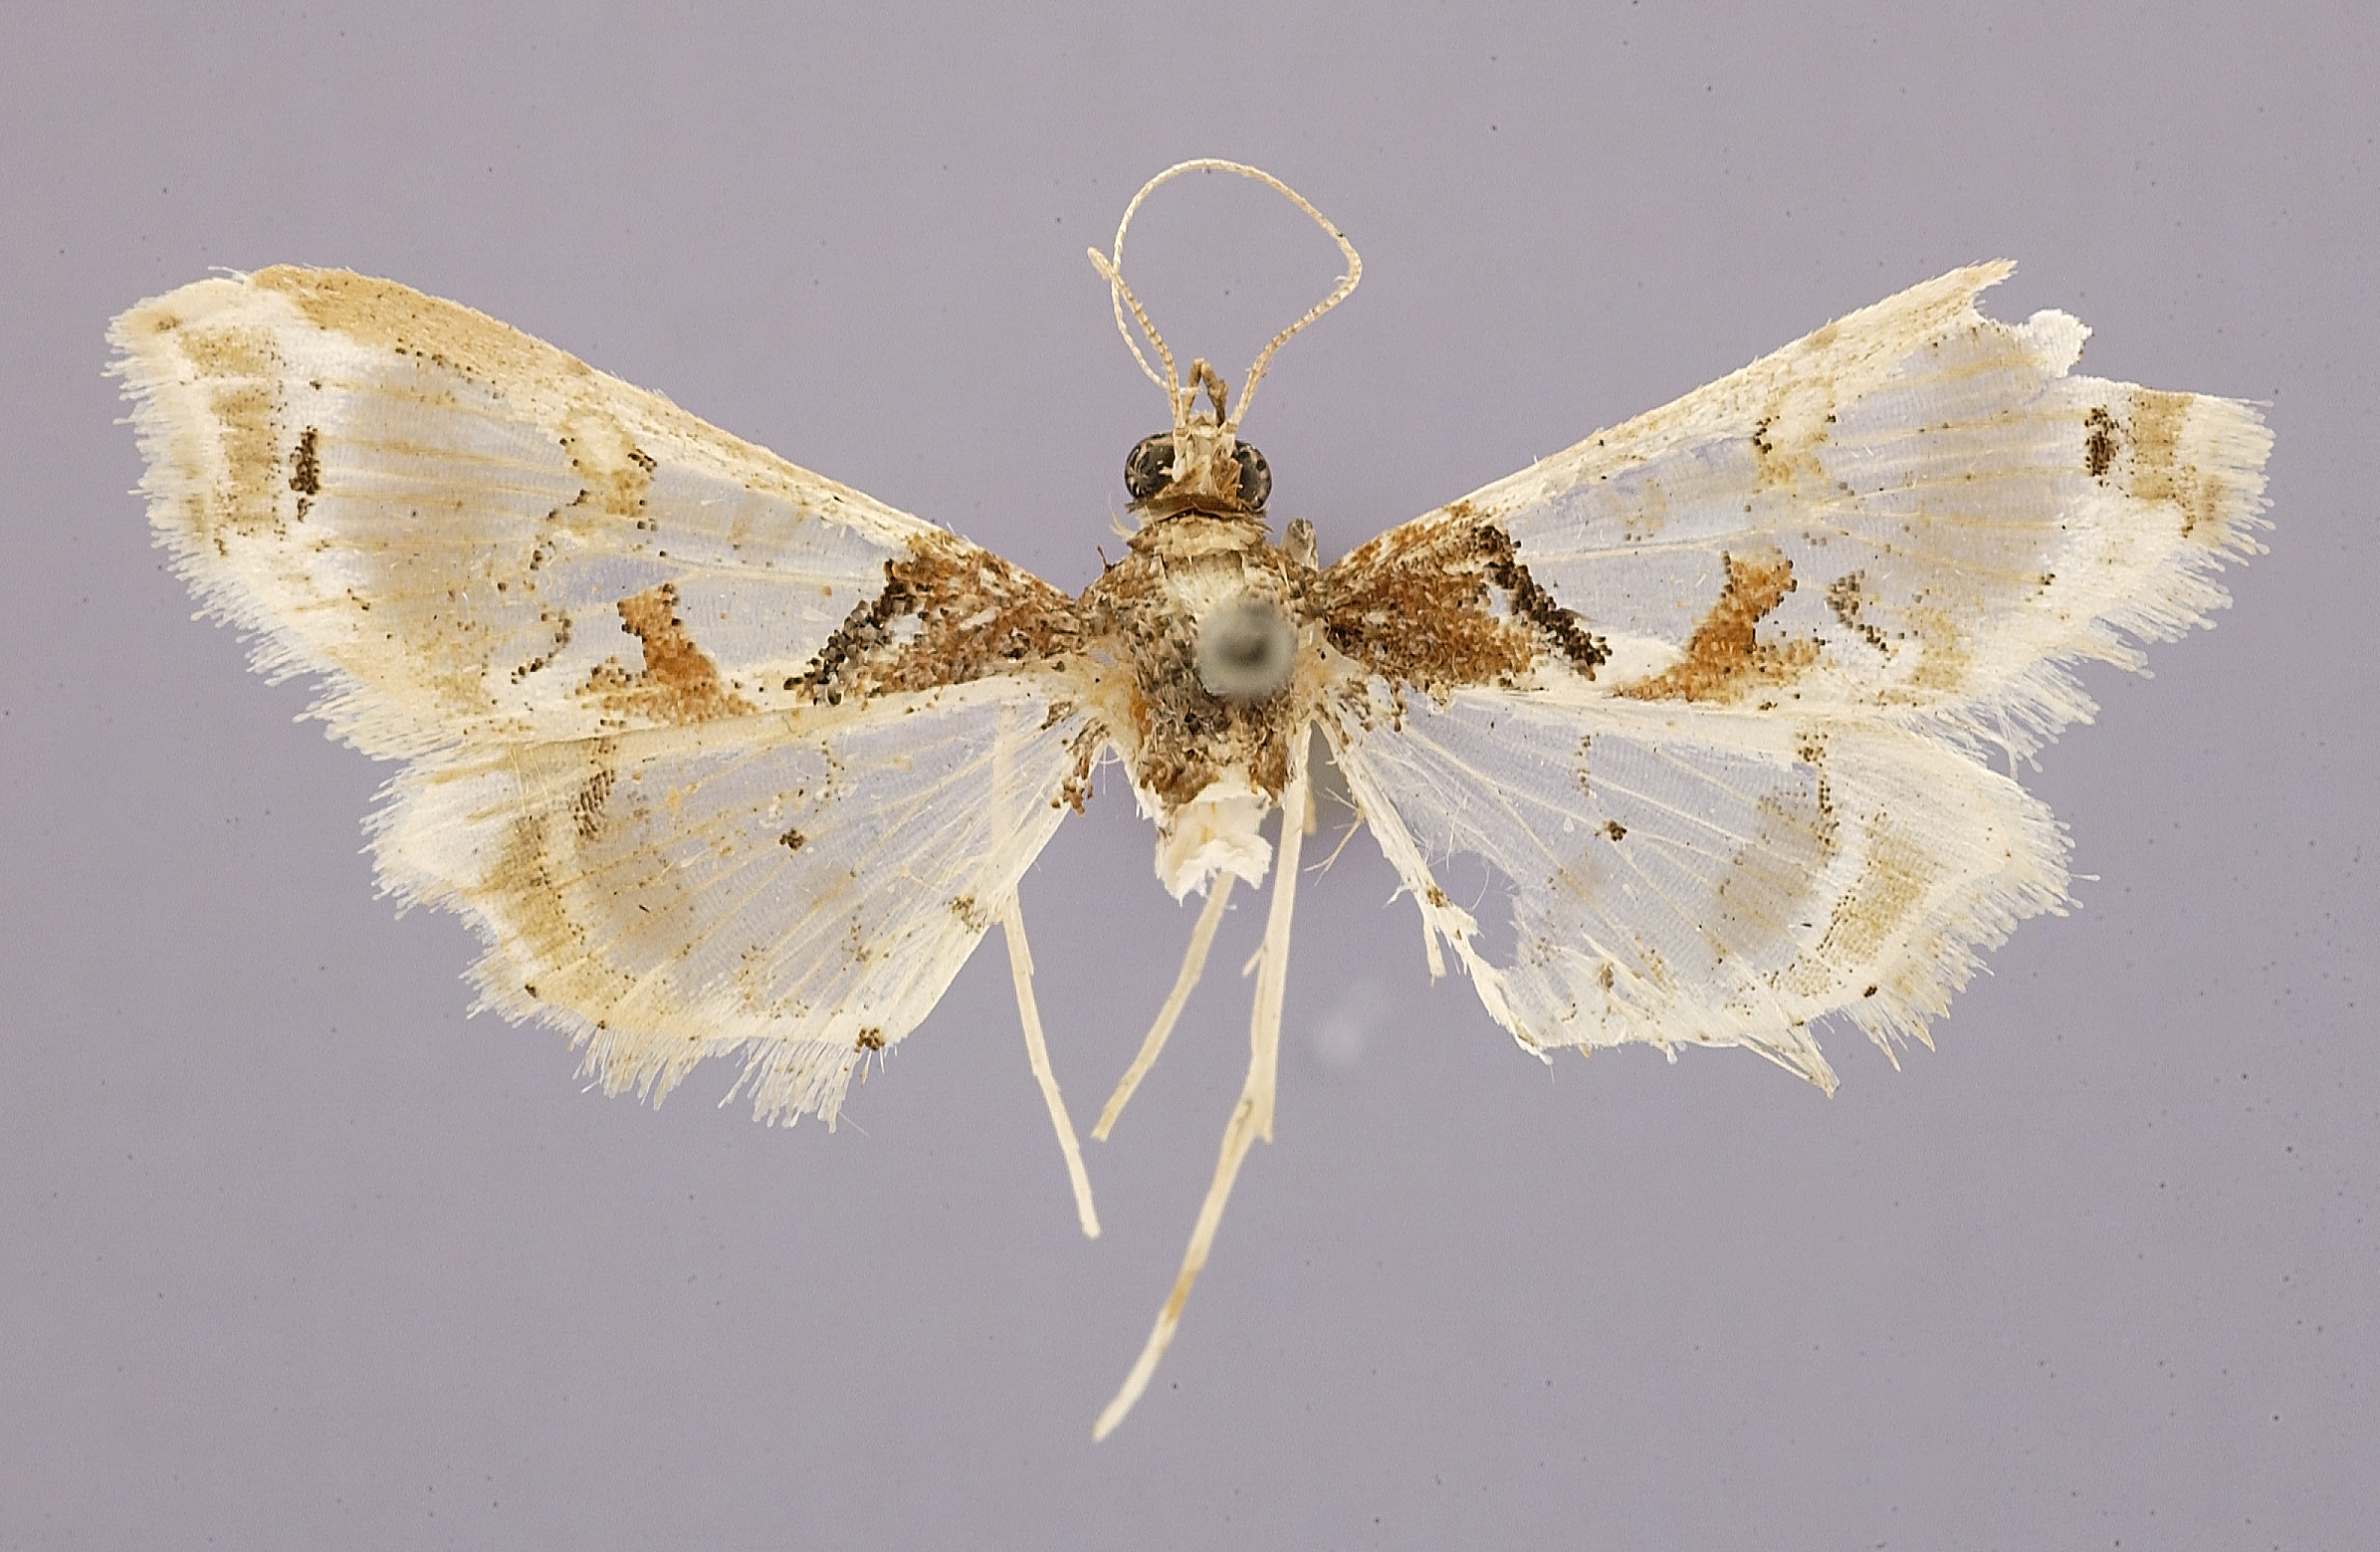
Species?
Leucinodes dissolvens
